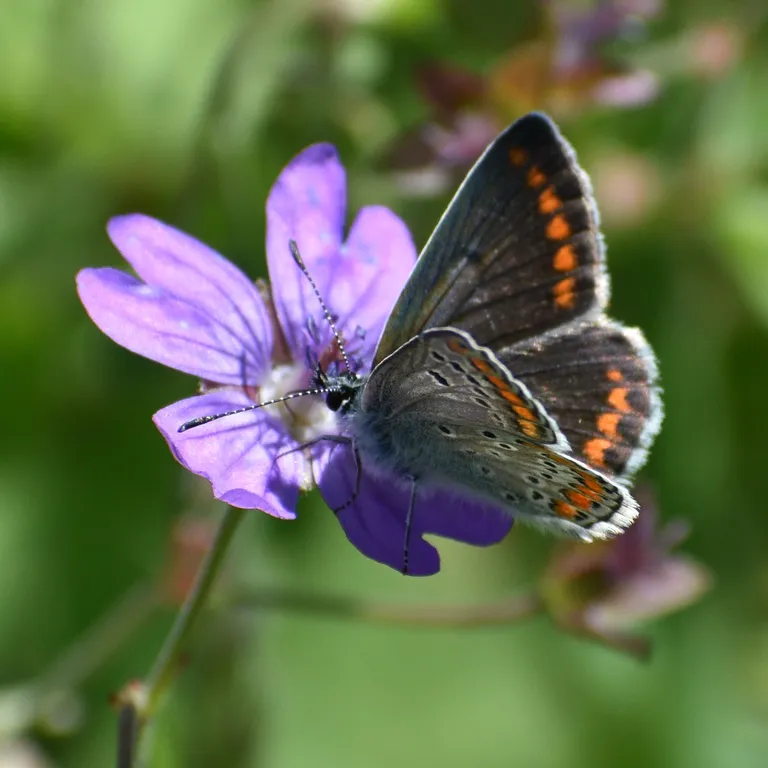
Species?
Aricia agestis/artaxerxes
